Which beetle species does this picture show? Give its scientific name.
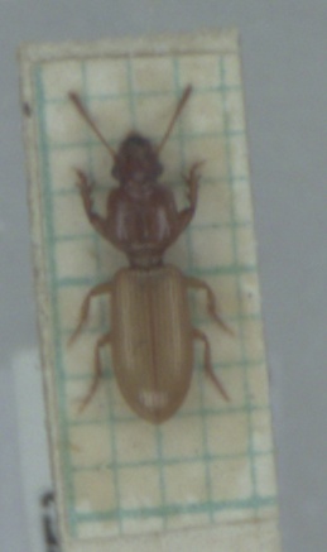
Clivina fossor
